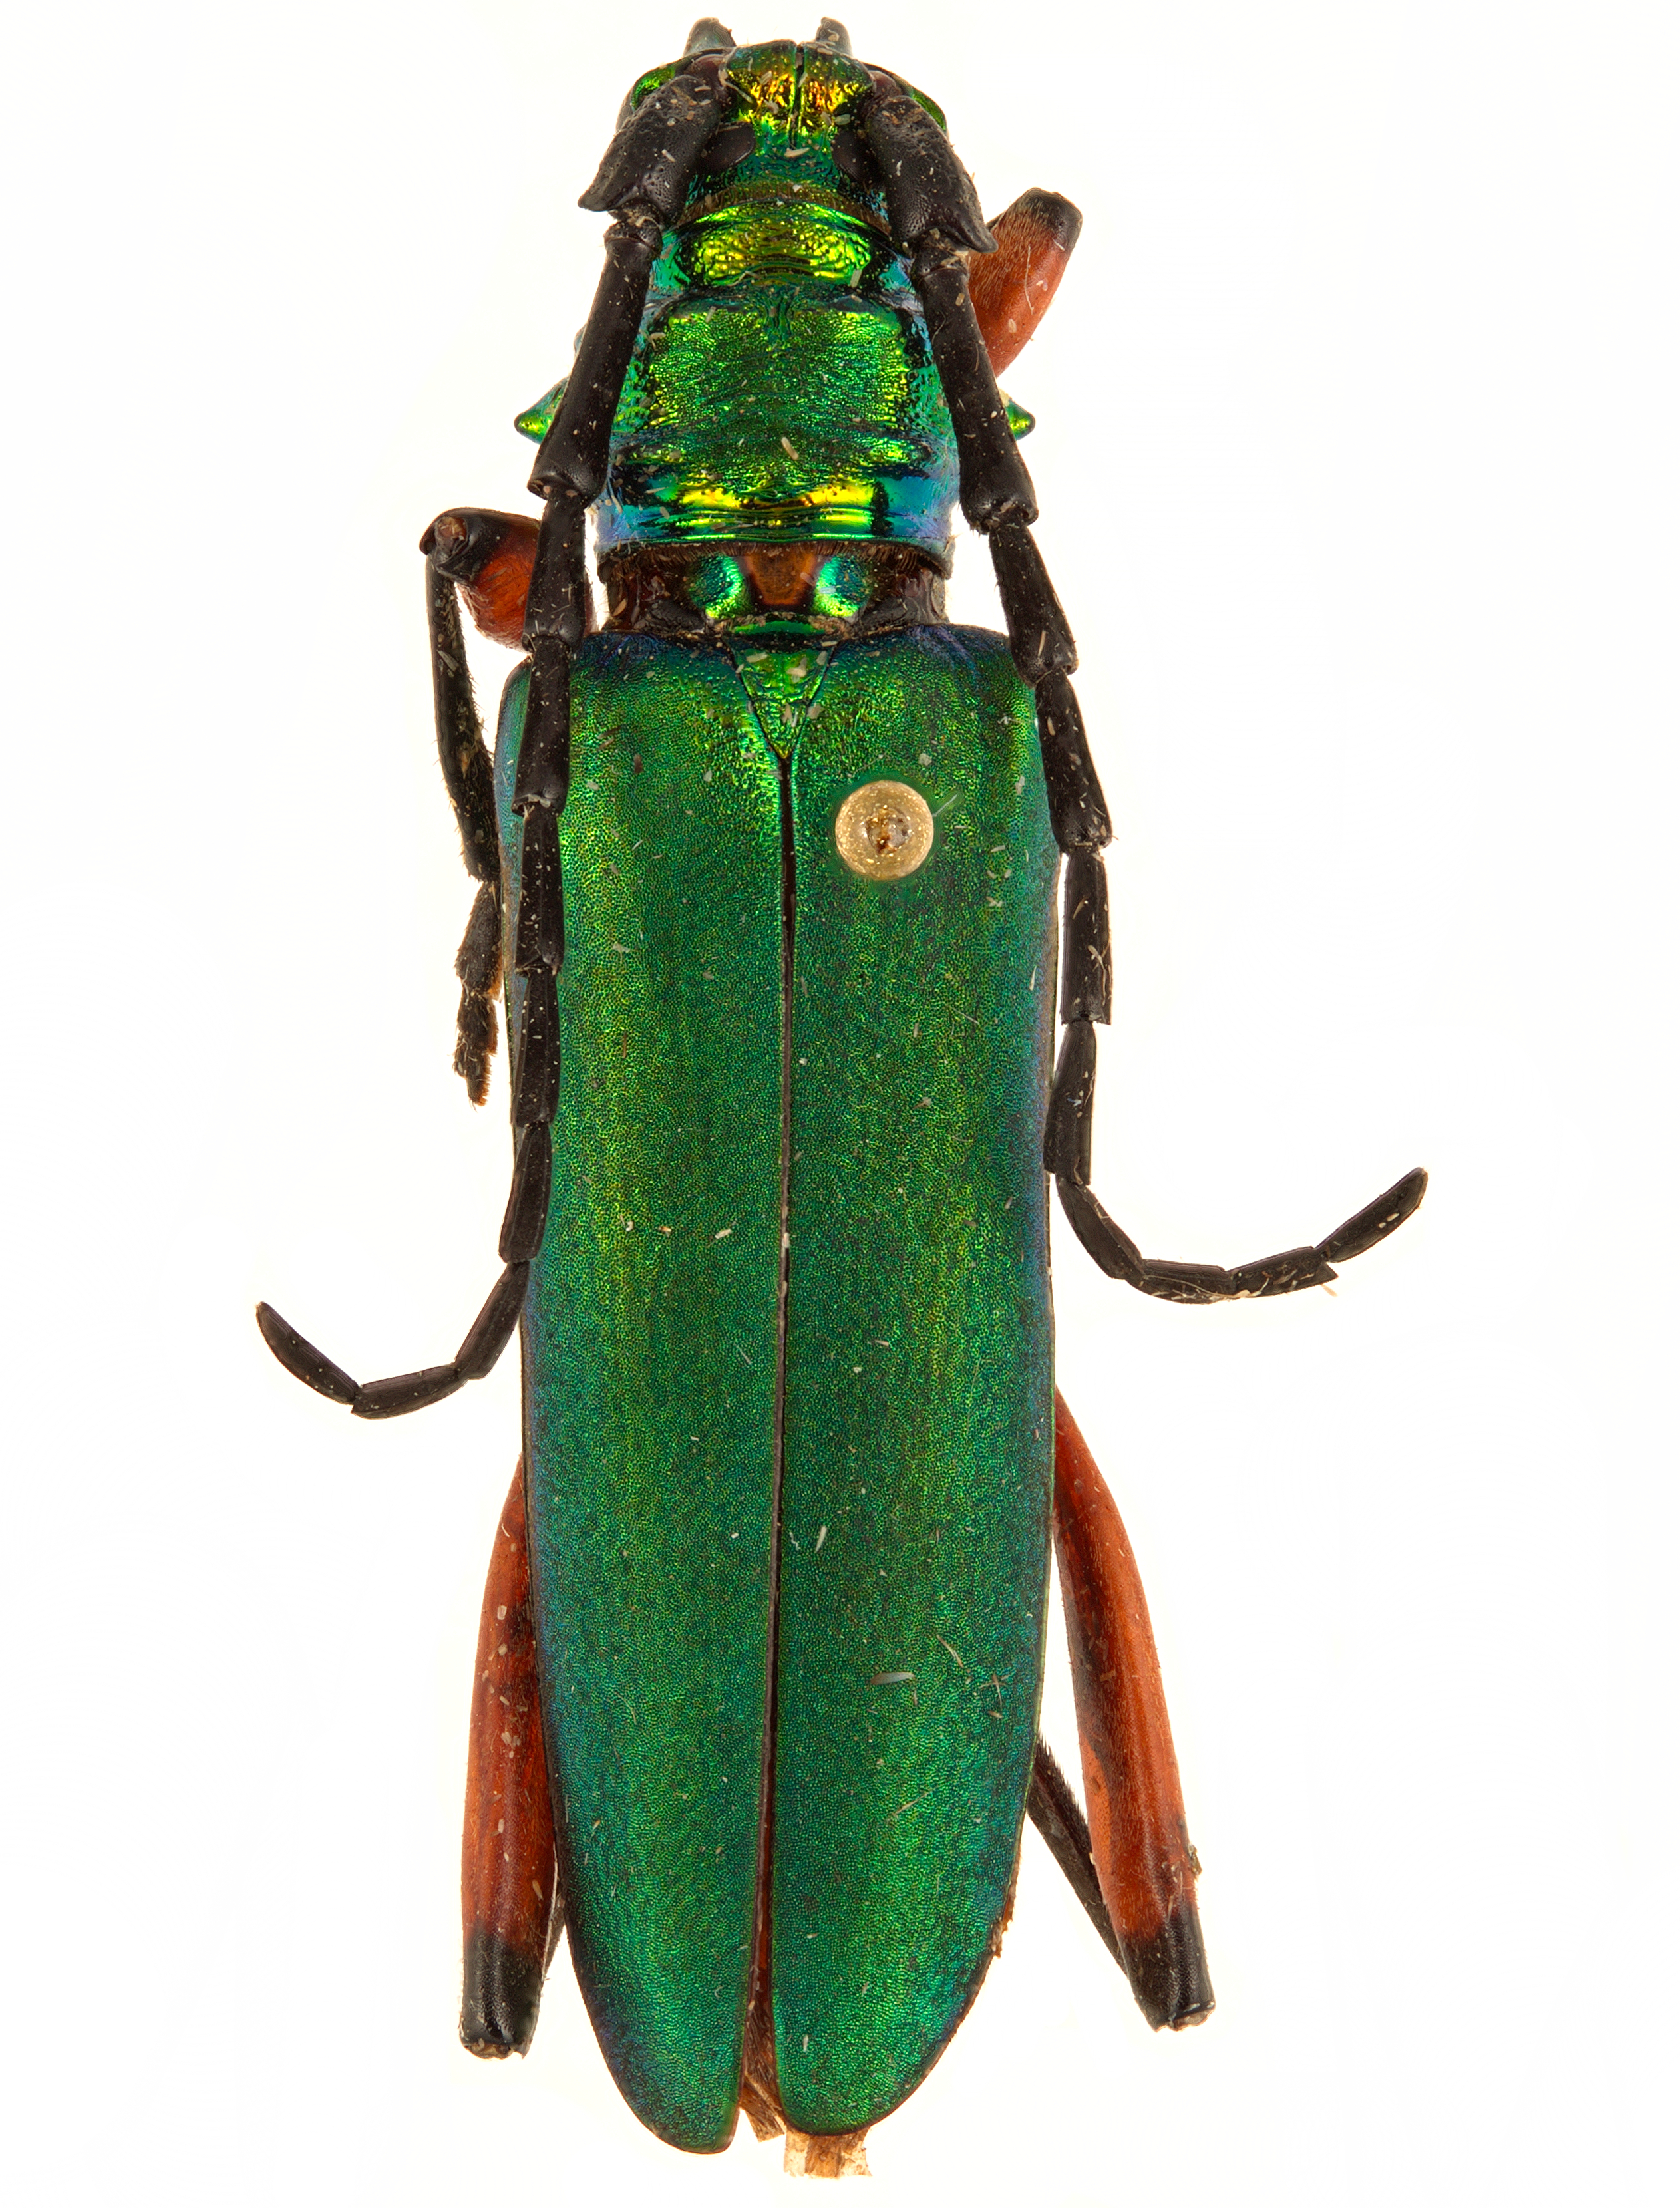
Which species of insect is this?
Plinthocoelium suaveolens
